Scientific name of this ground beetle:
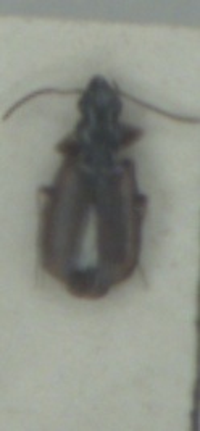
Syntomus obscuroguttatus
